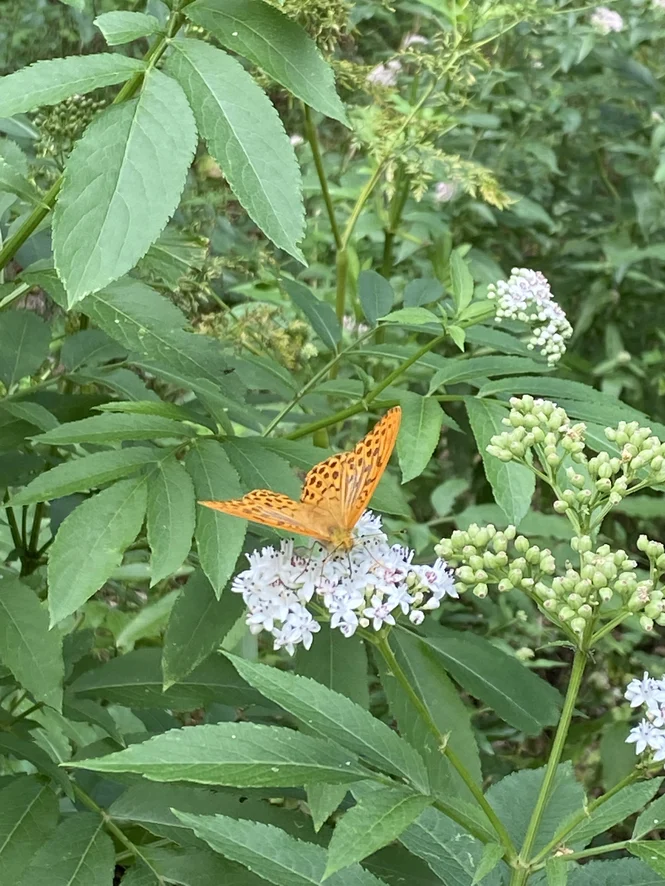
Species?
Argynnis paphia
